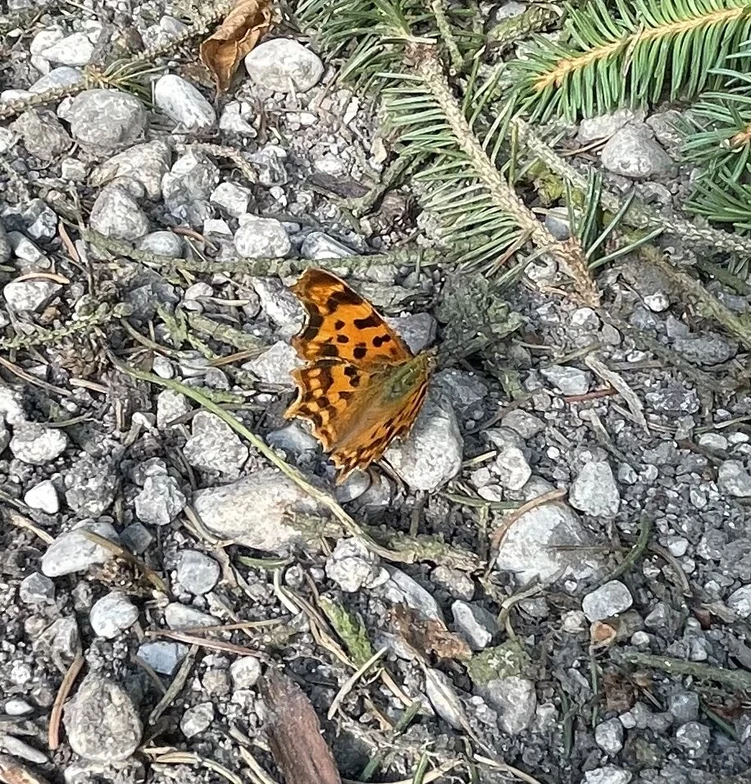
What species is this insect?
Polygonia c-album
